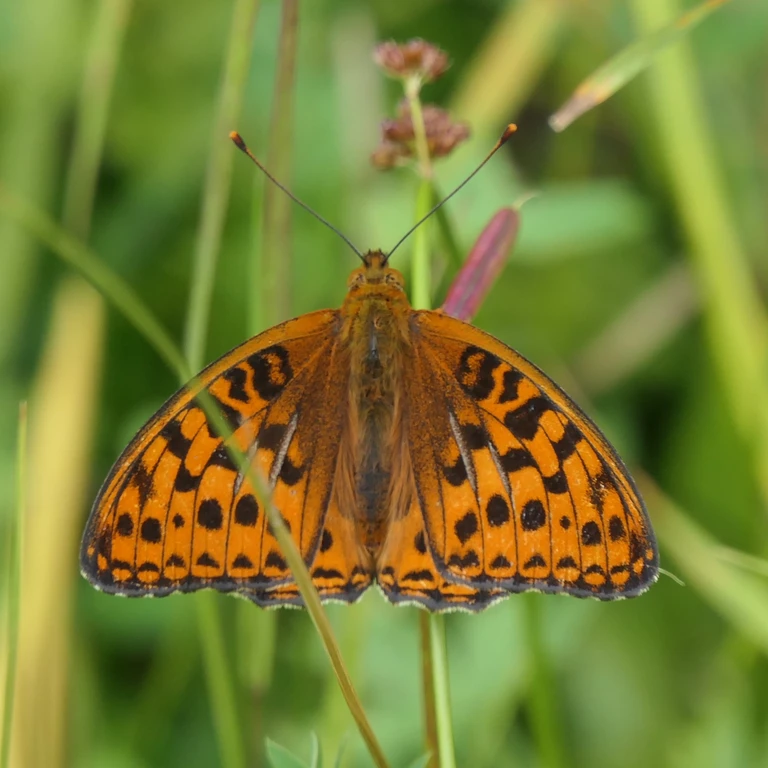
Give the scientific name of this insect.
Fabriciana adippe
